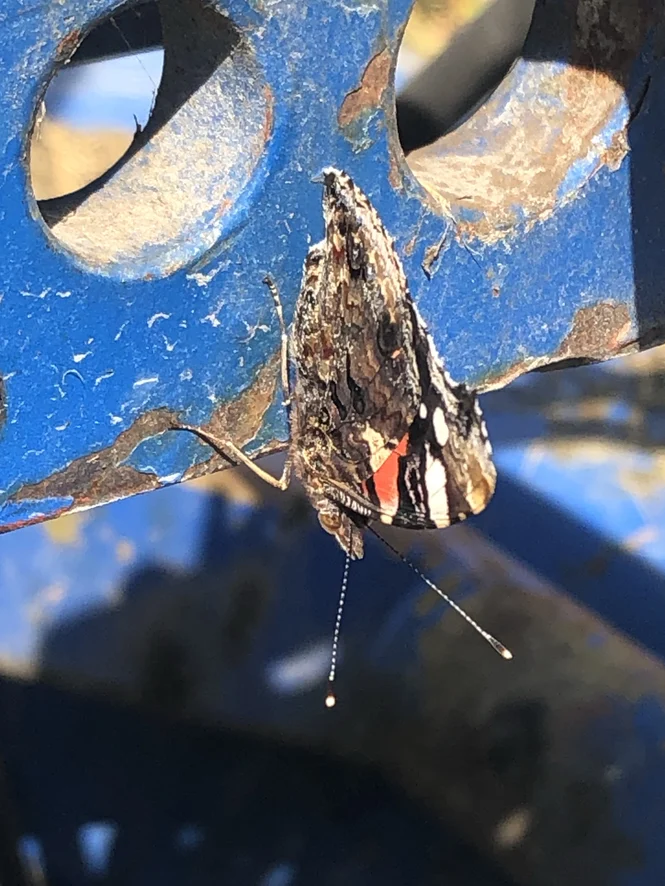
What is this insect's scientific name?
Vanessa atalanta
